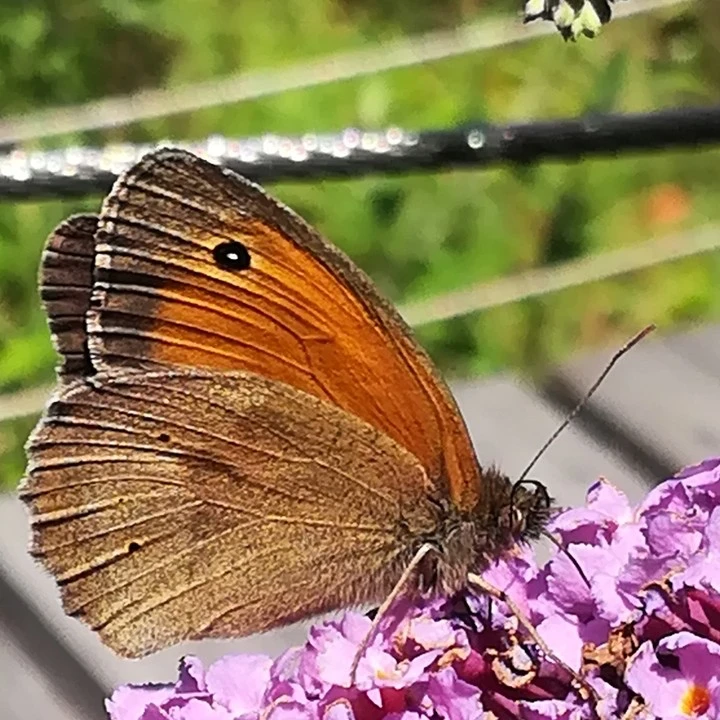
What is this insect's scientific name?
Maniola jurtina
